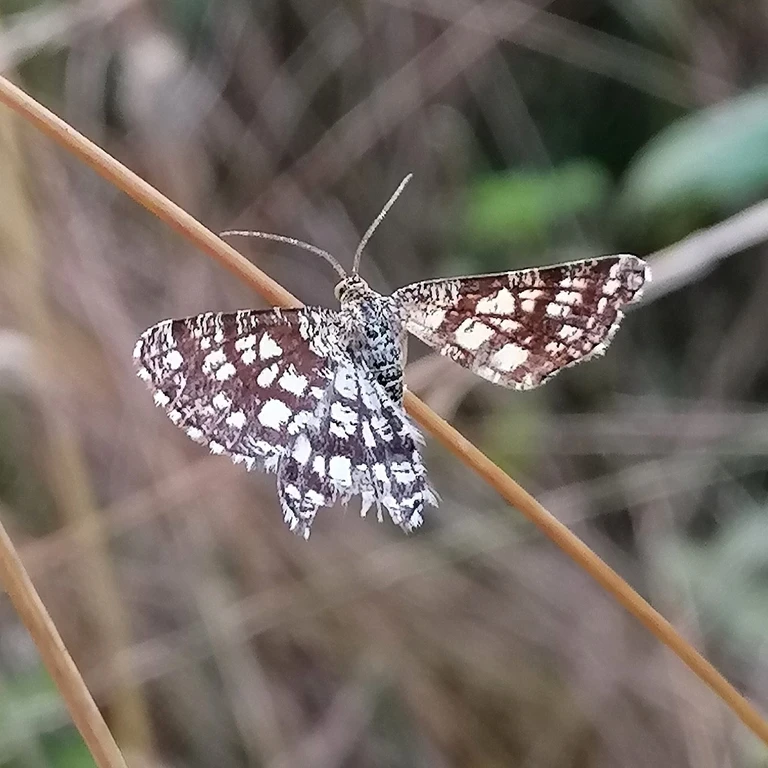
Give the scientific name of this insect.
Chiasmia clathrata
